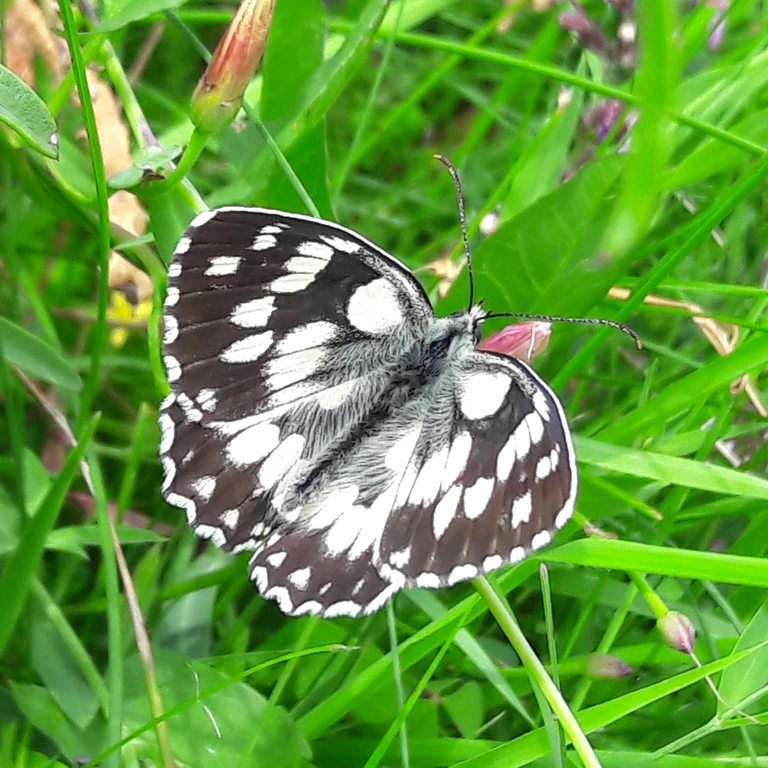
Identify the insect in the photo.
Melanargia galathea
